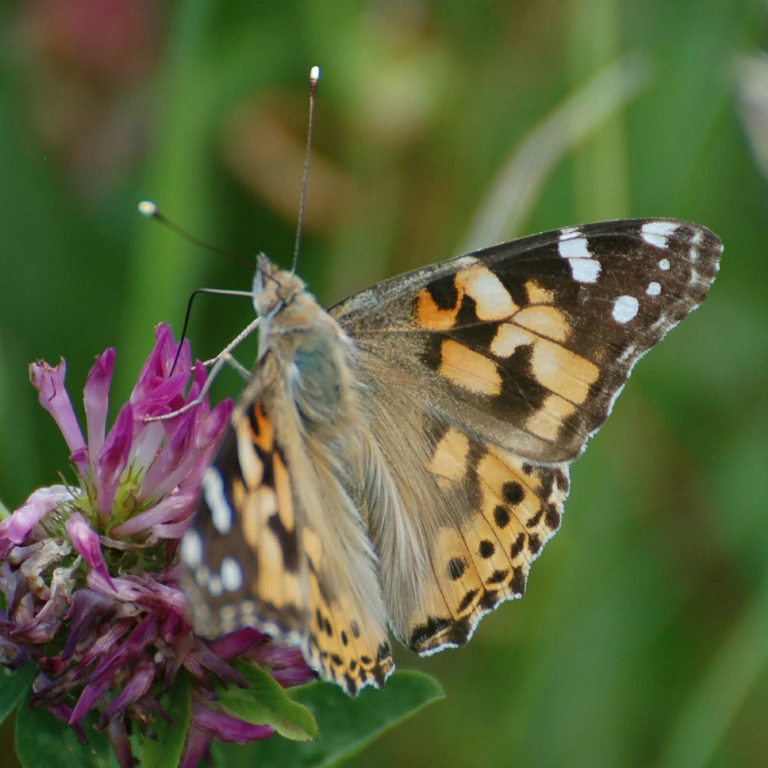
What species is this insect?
Vanessa cardui
